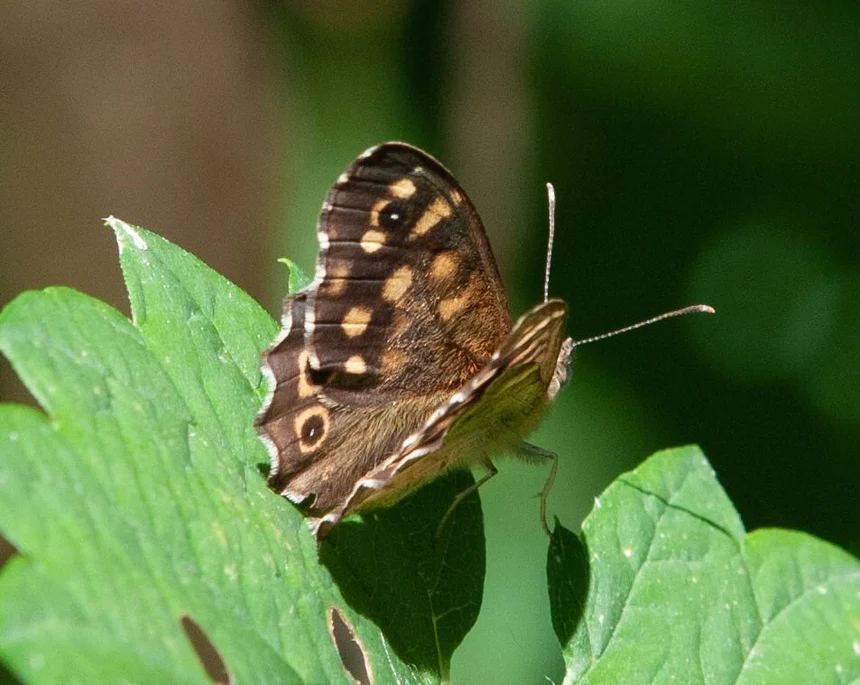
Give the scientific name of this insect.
Pararge aegeria
